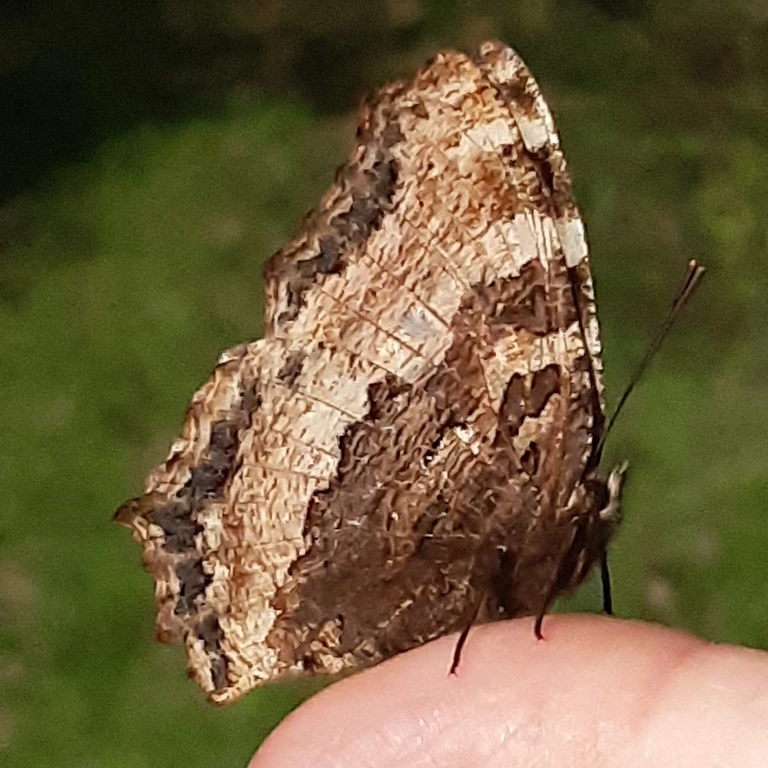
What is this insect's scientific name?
Nymphalis polychloros
